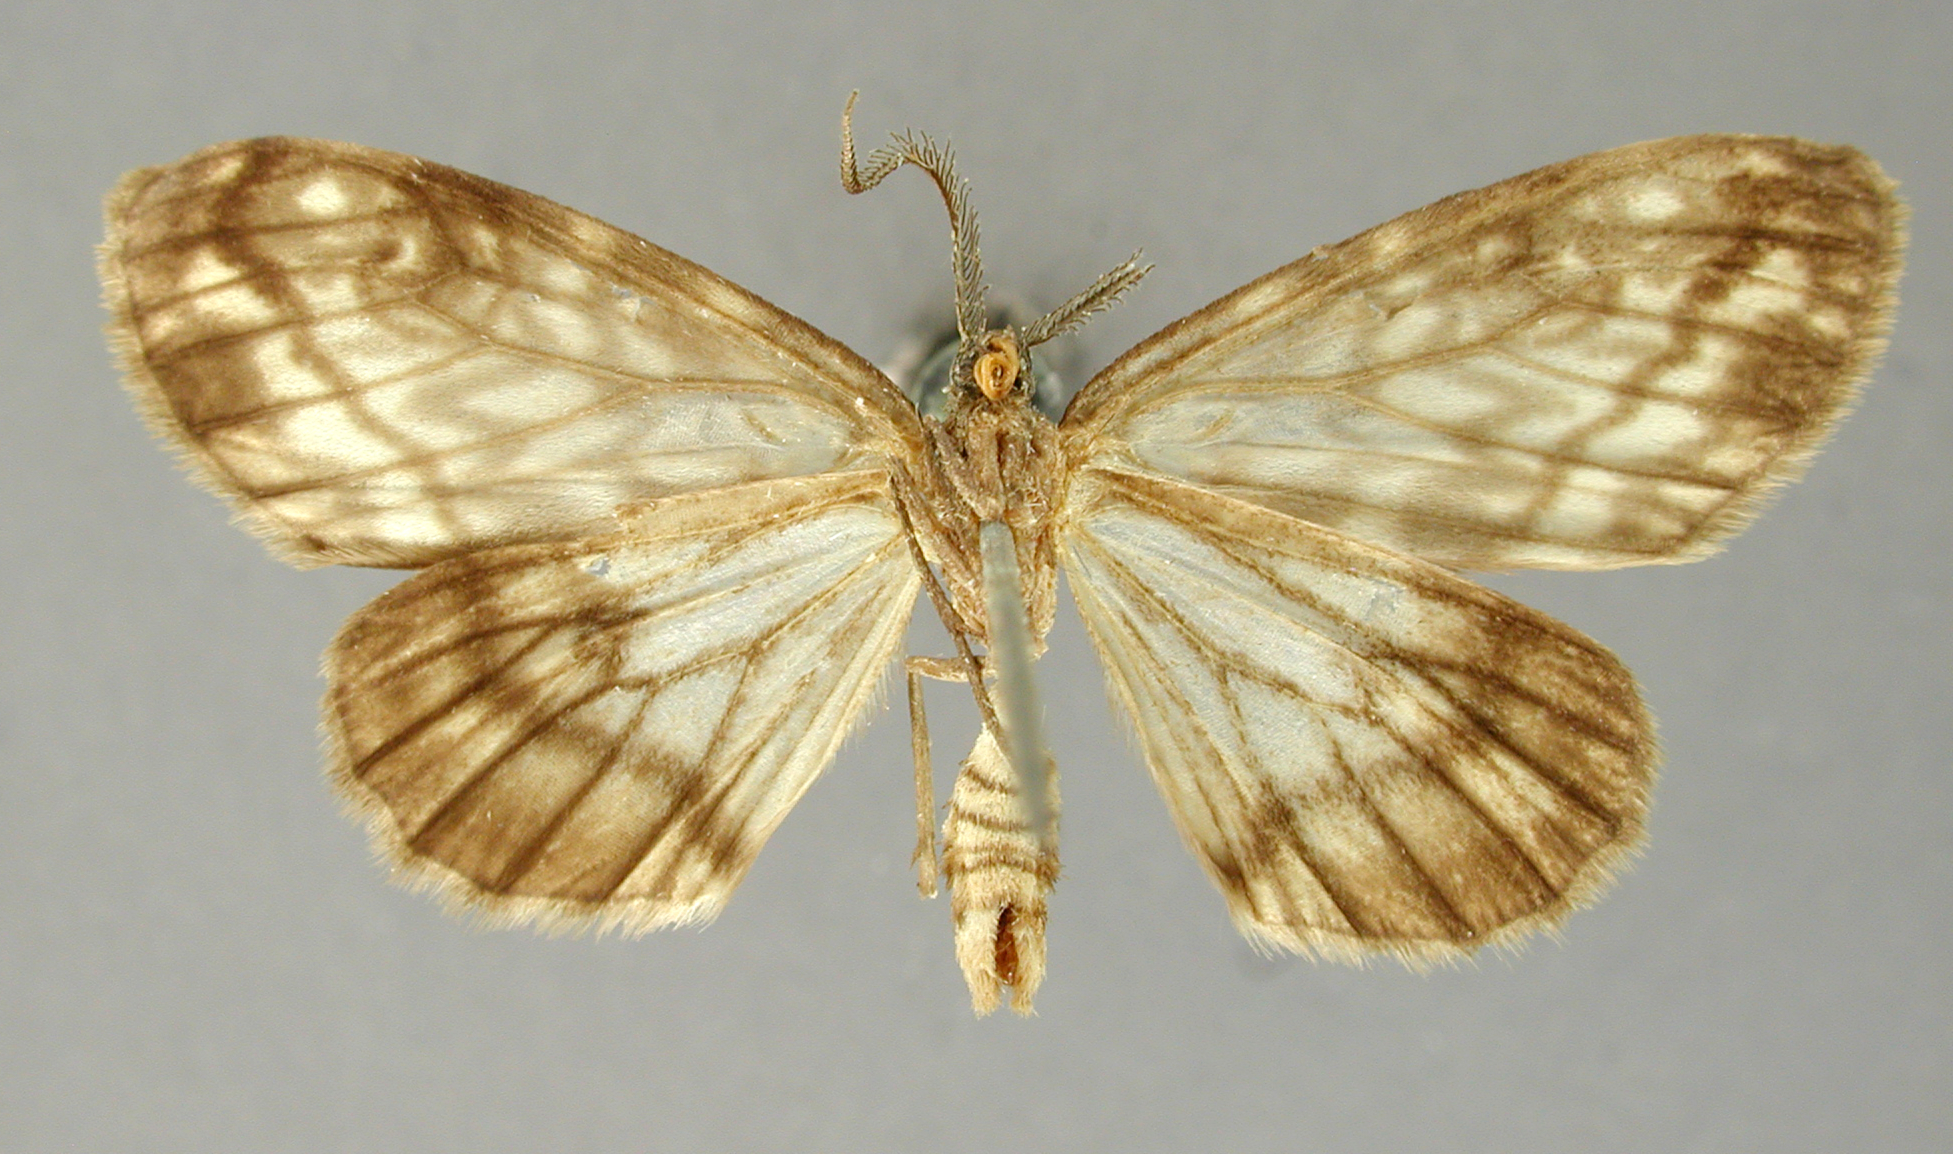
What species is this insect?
Parallage intricata
